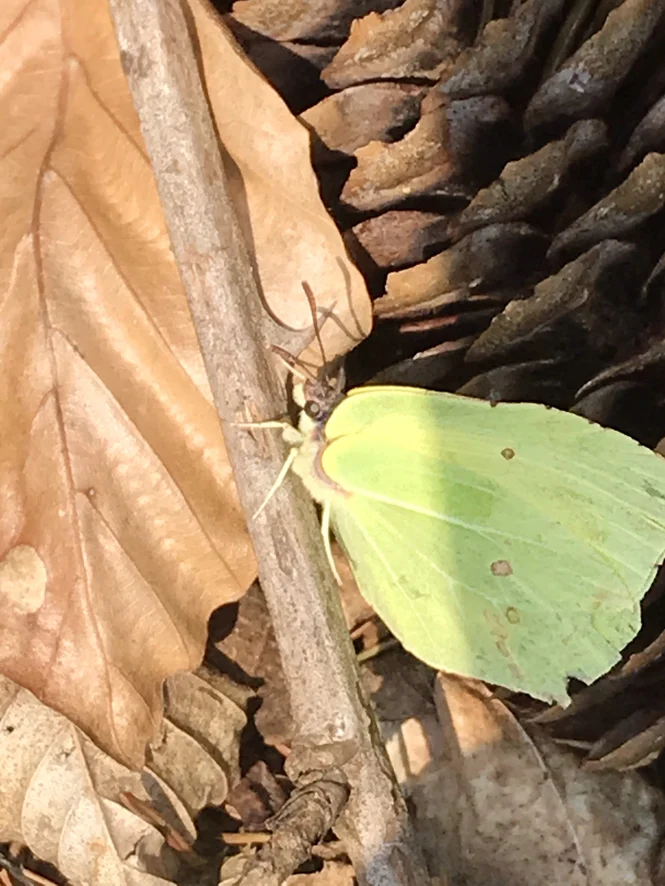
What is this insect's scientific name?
Gonepteryx rhamni
